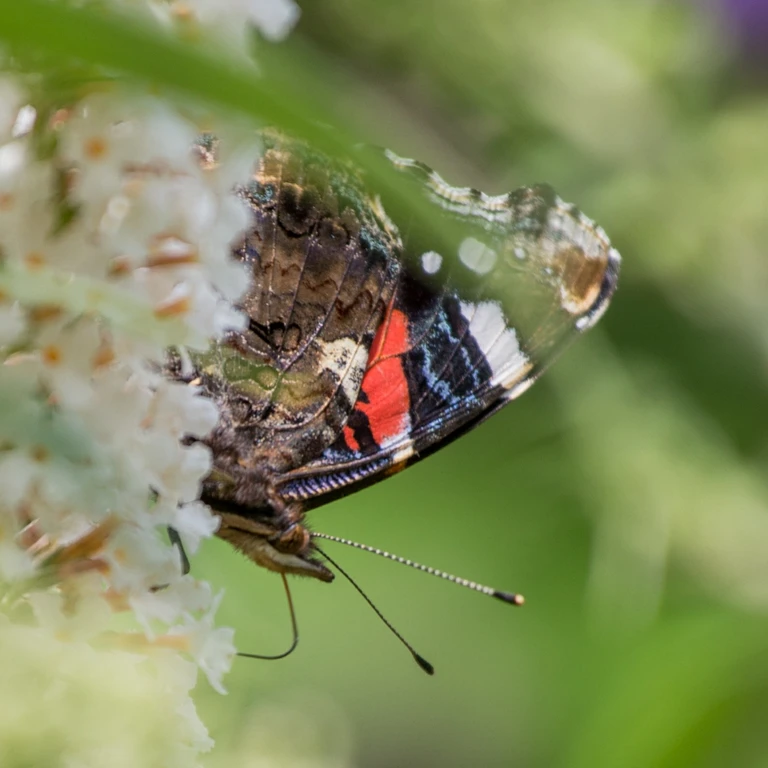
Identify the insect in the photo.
Vanessa atalanta
